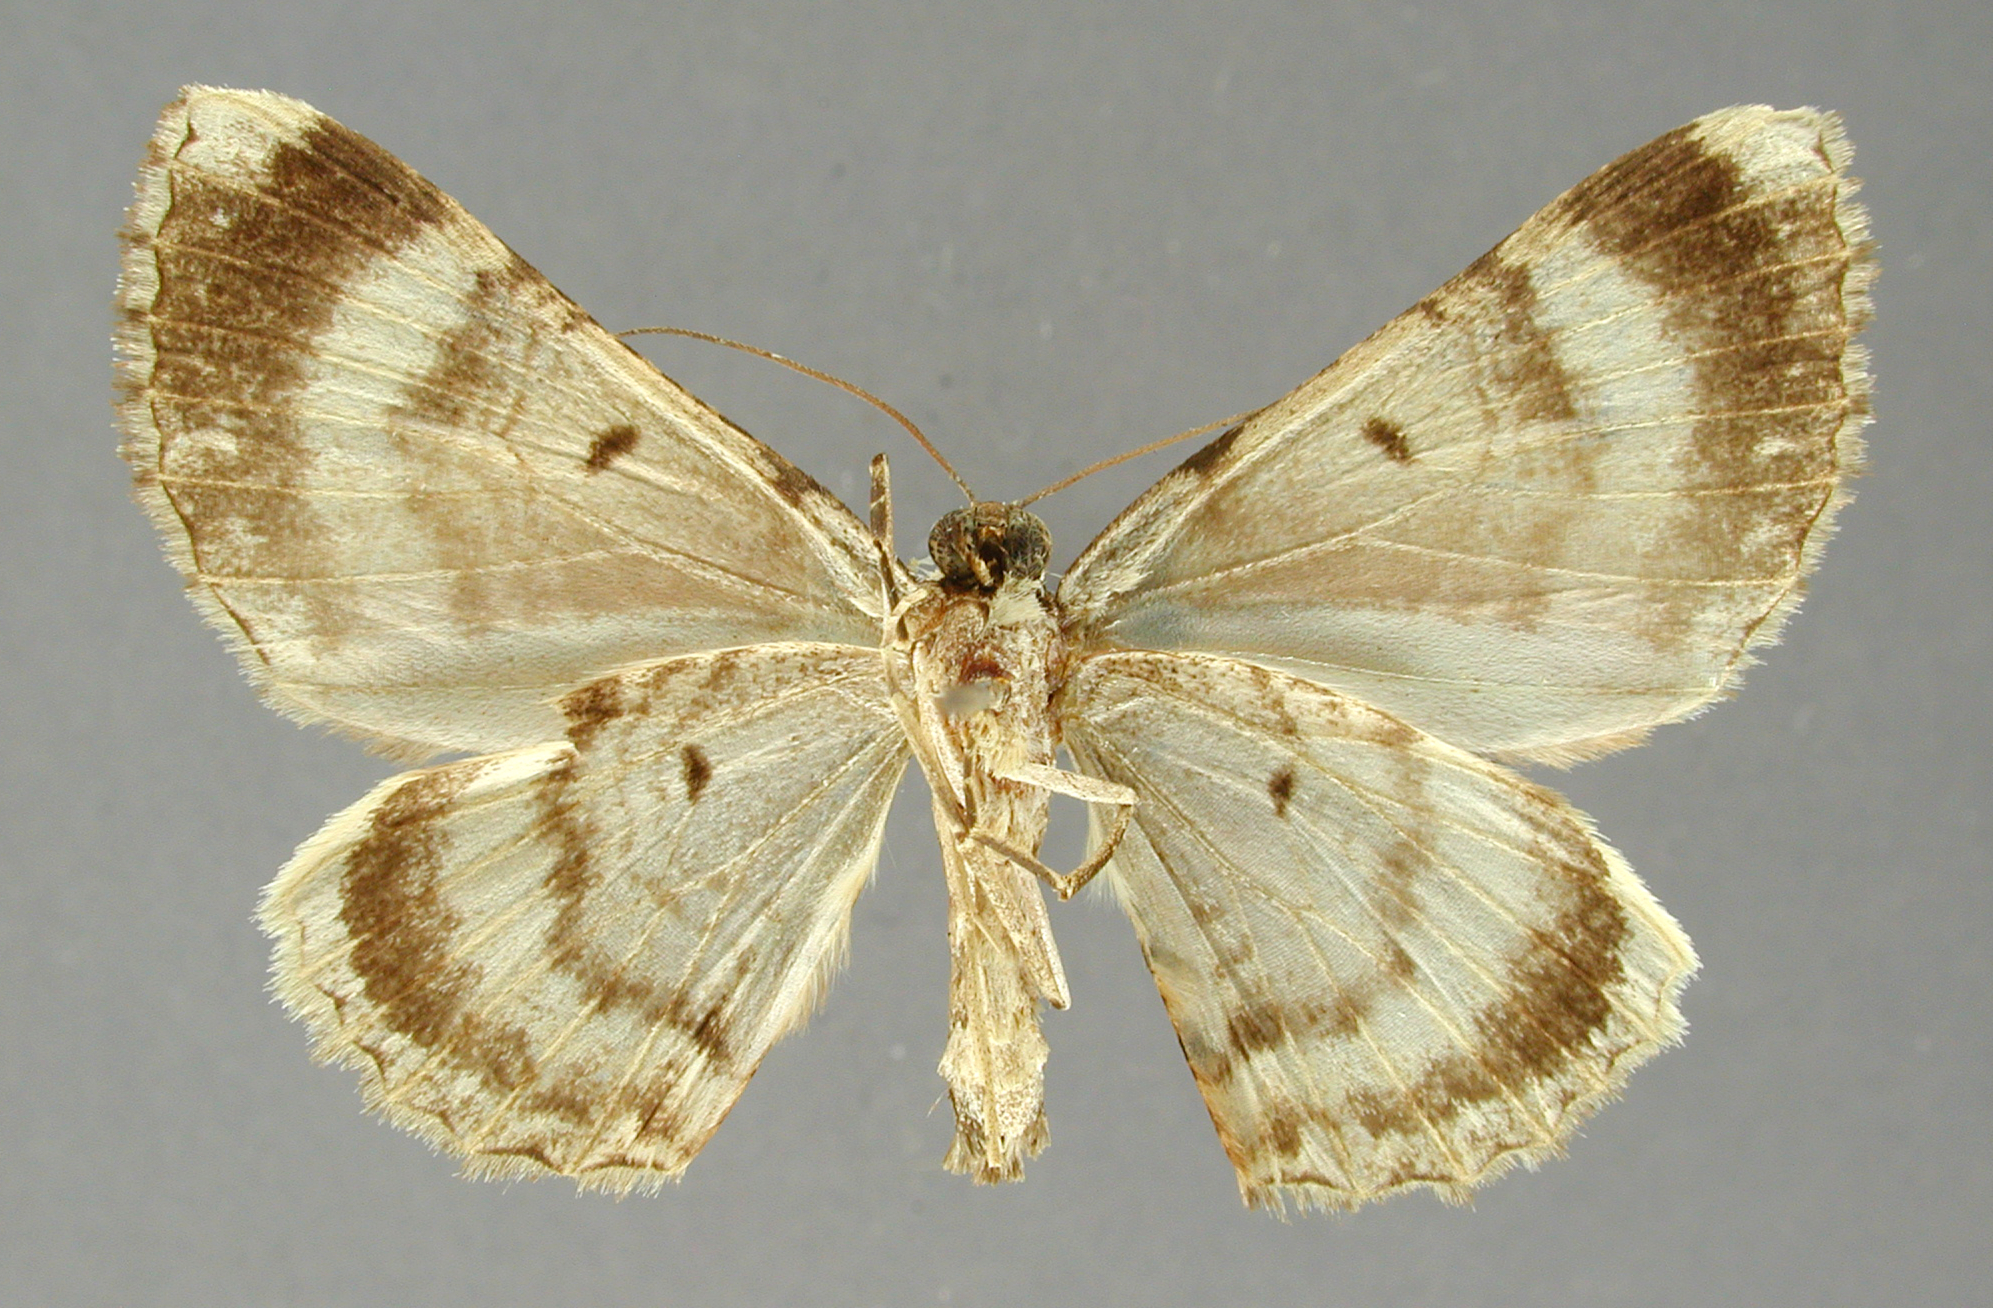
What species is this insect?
Scotosia latemaculata
